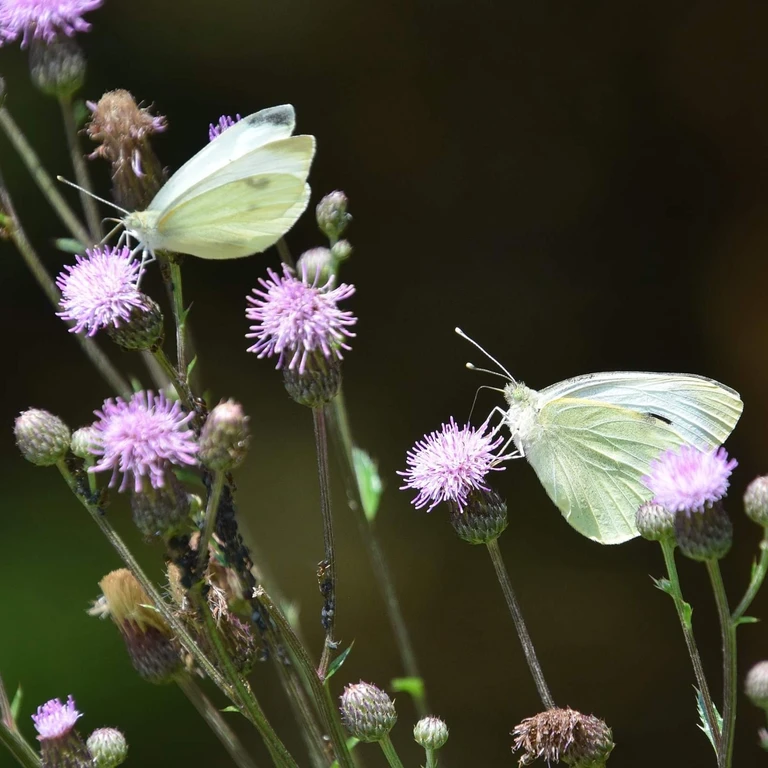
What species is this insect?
Pieris rapae
